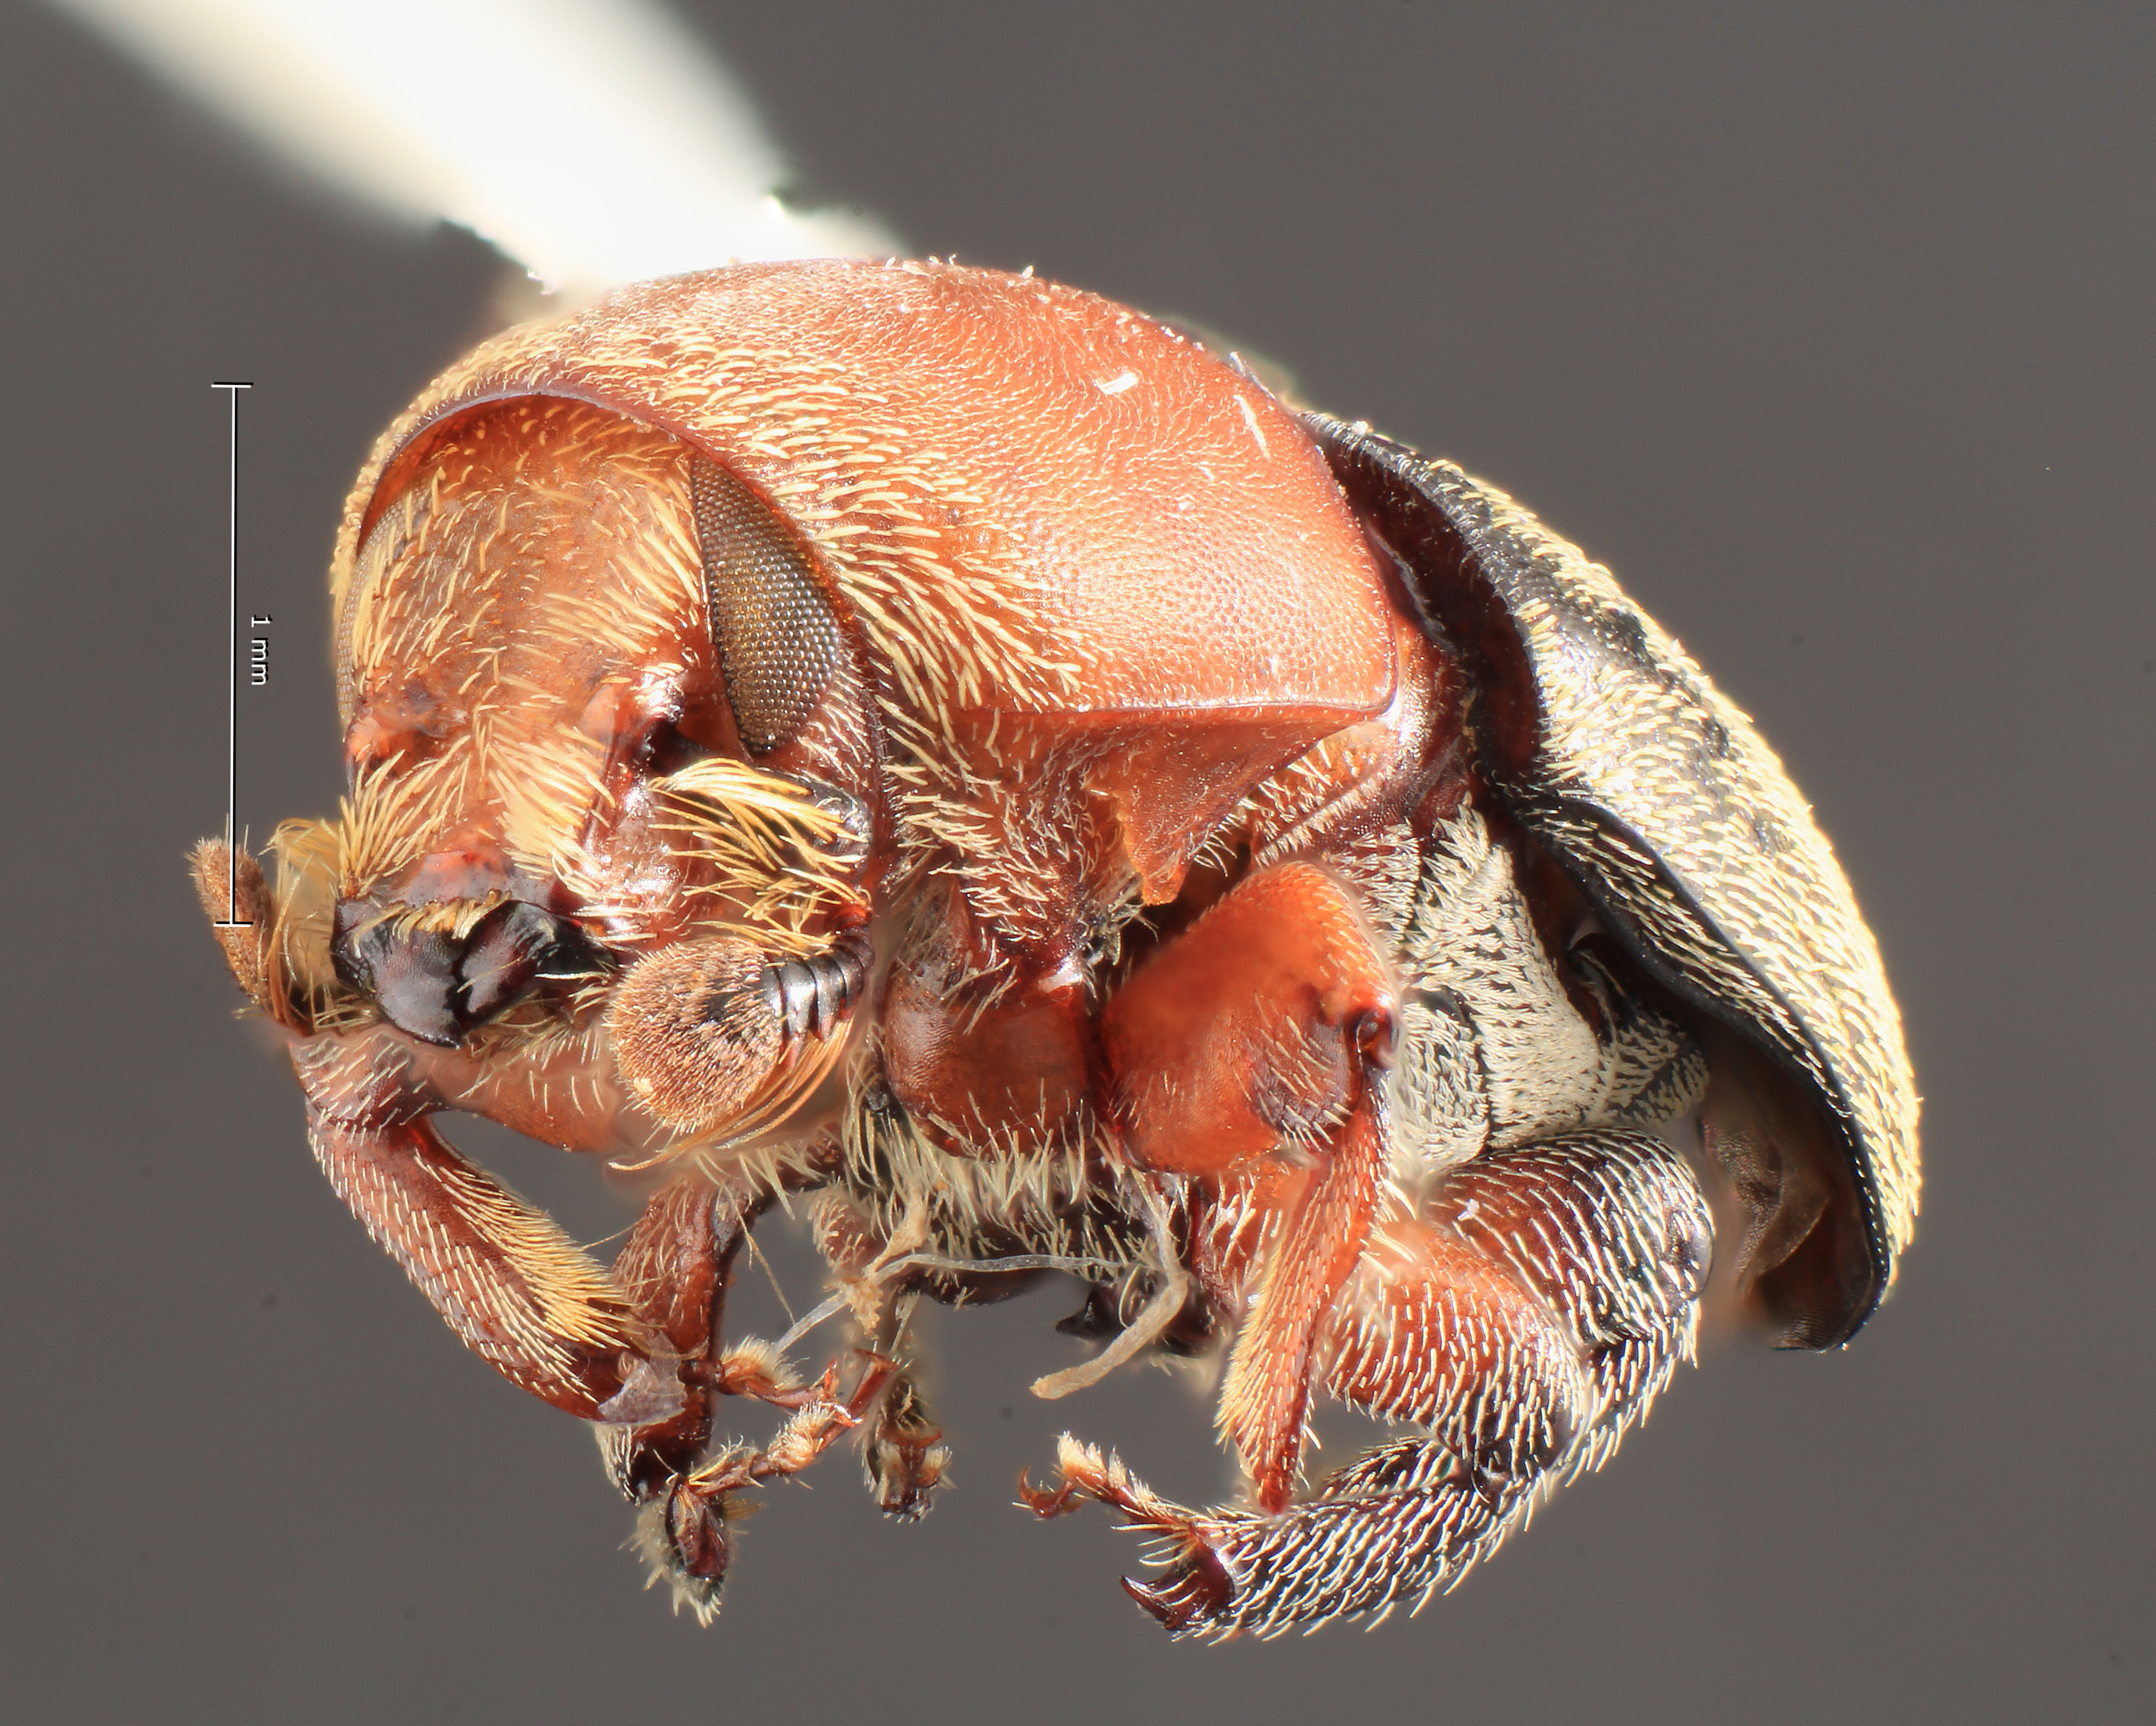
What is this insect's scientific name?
Camptocerus mallopterus
